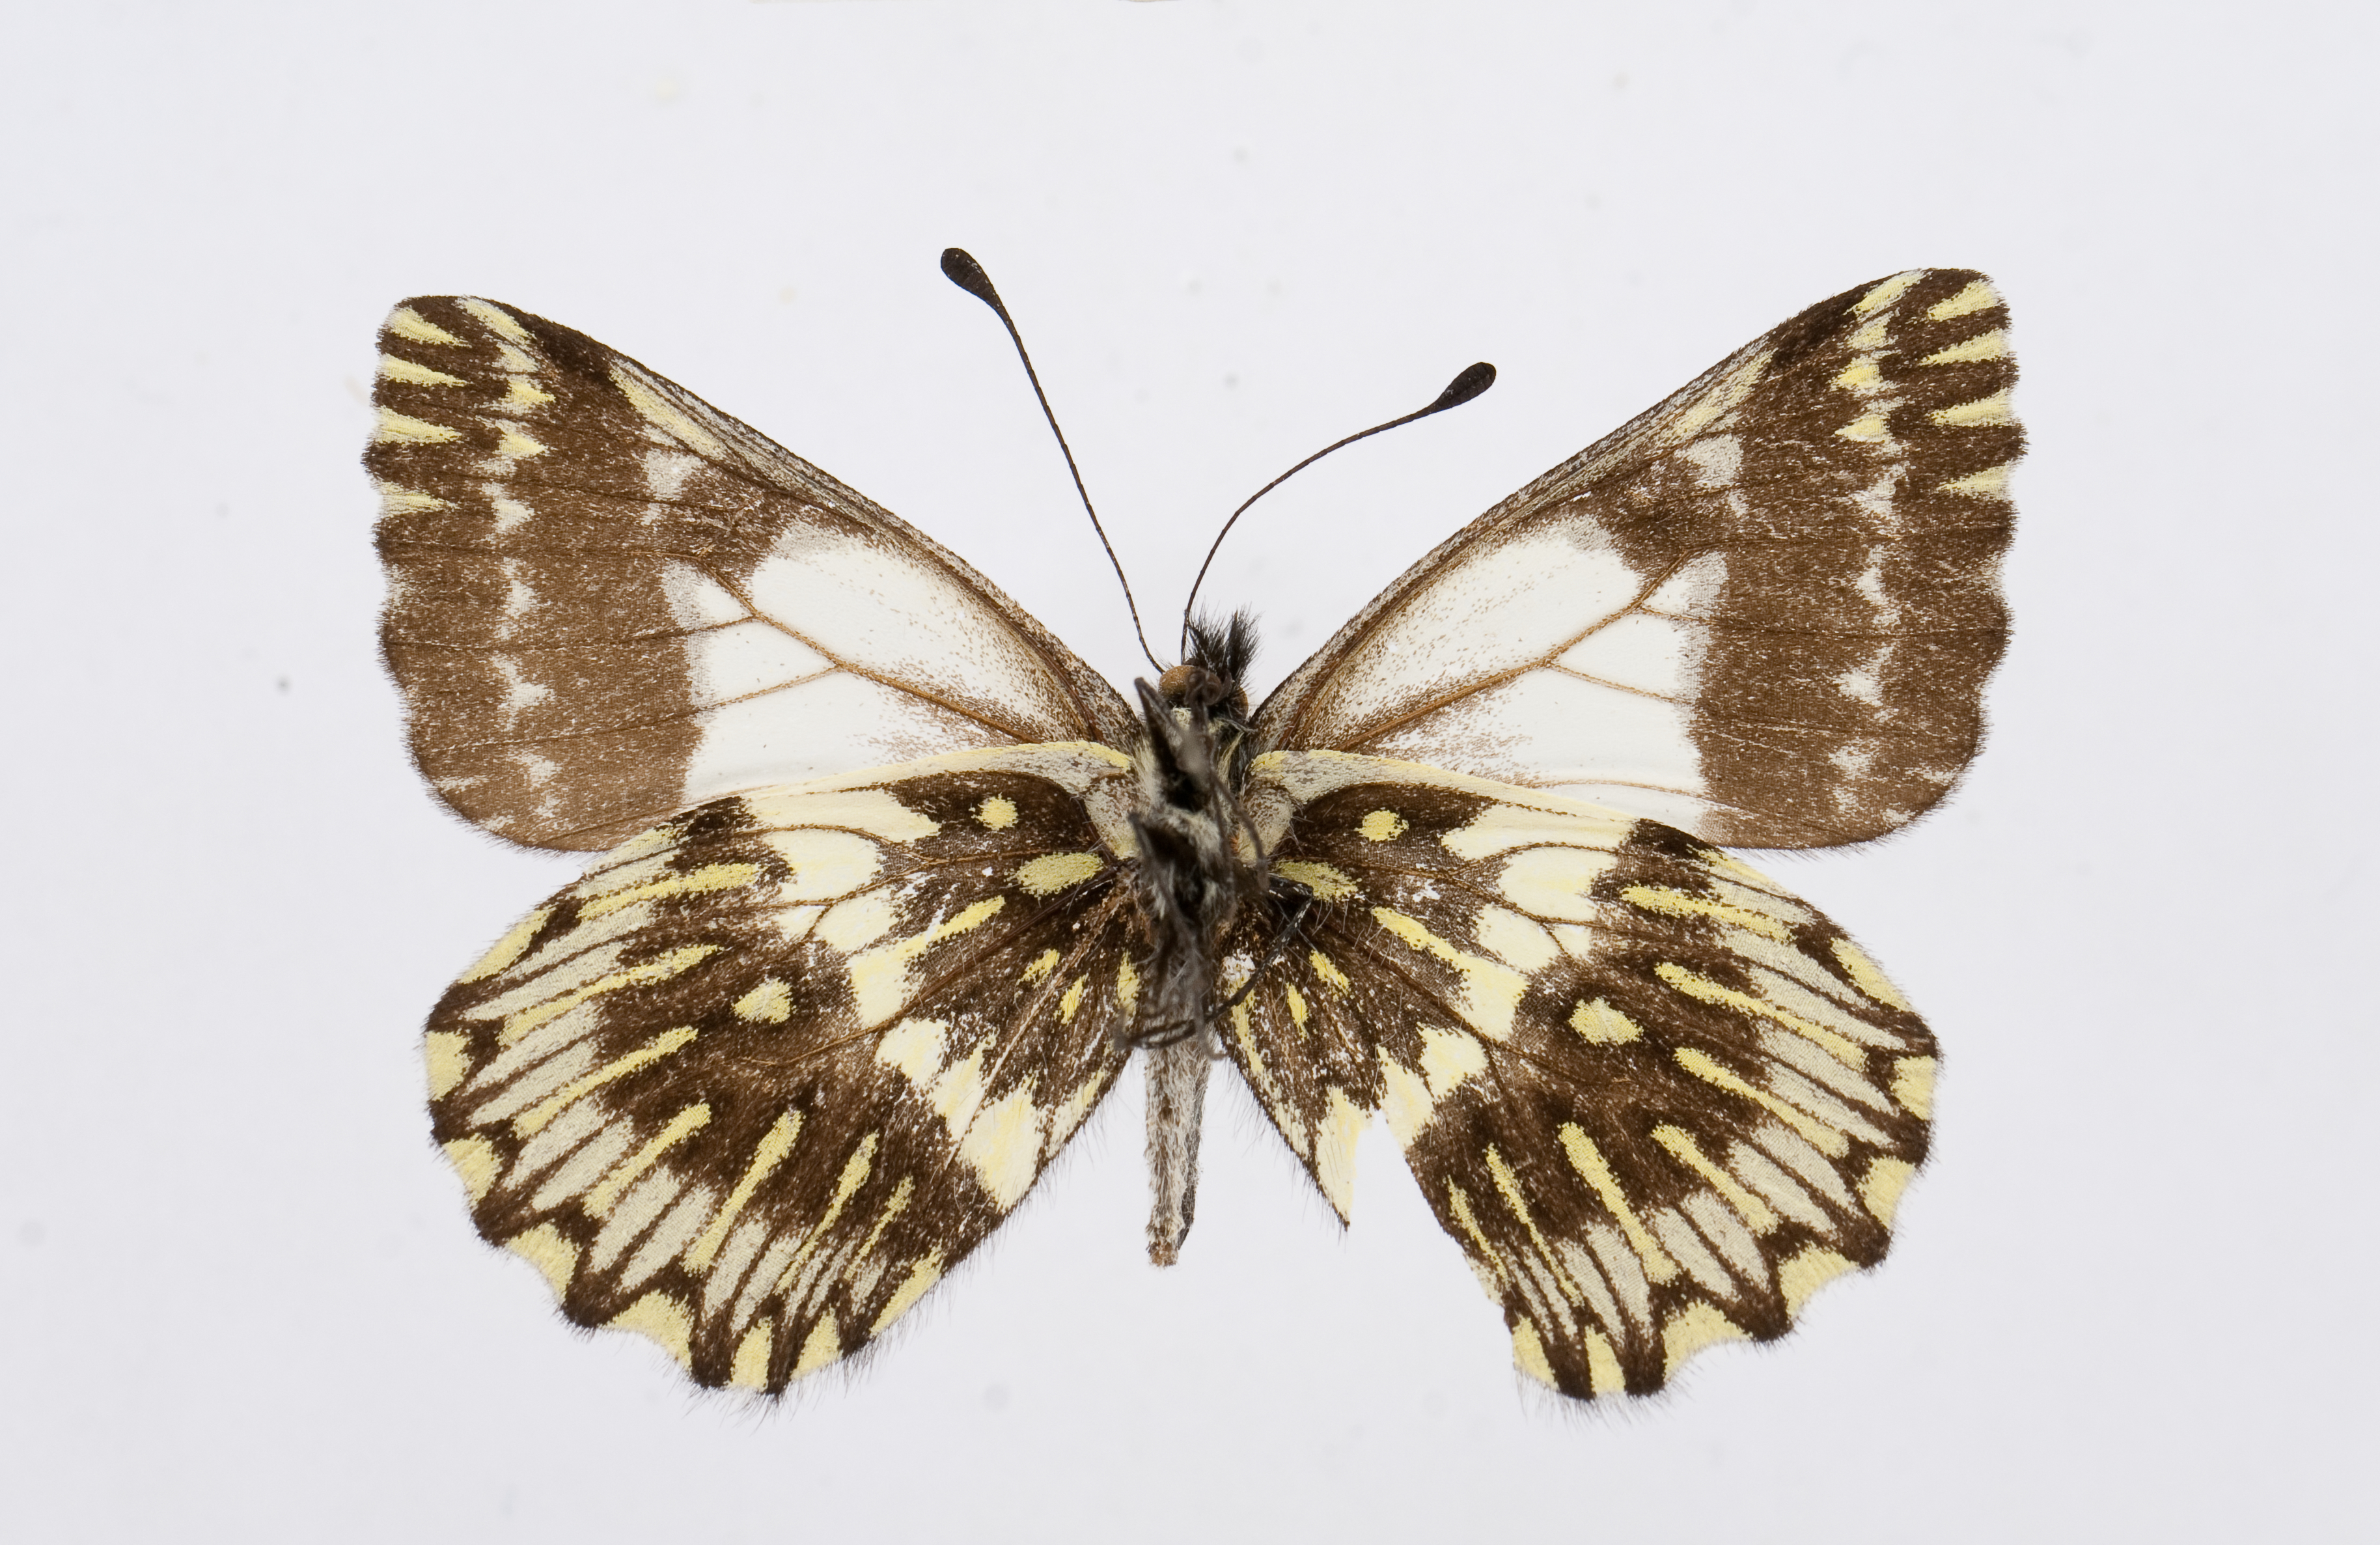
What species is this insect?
Catasticta amastris
